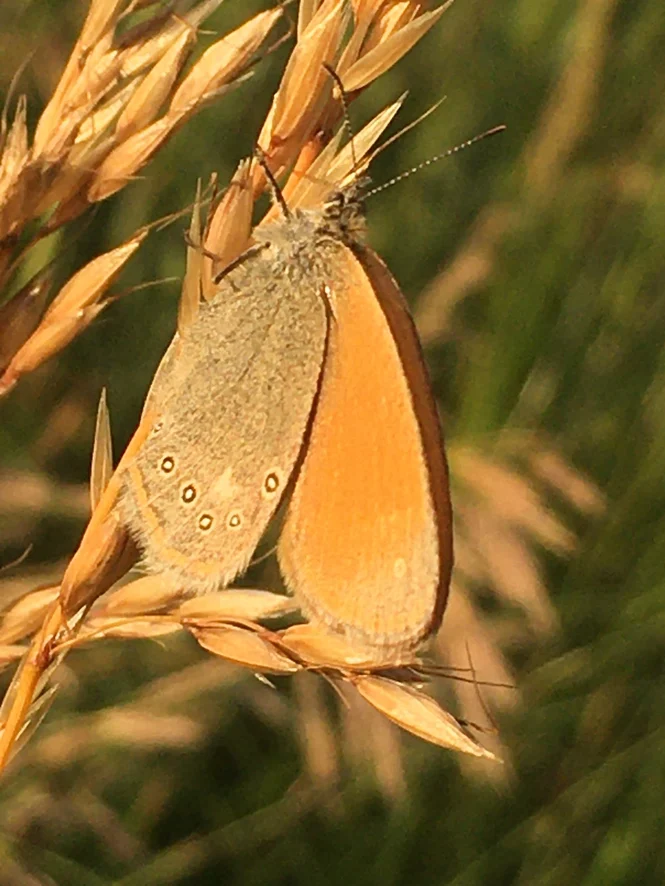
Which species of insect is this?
Coenonympha glycerion (also Coenonympha iphis)
